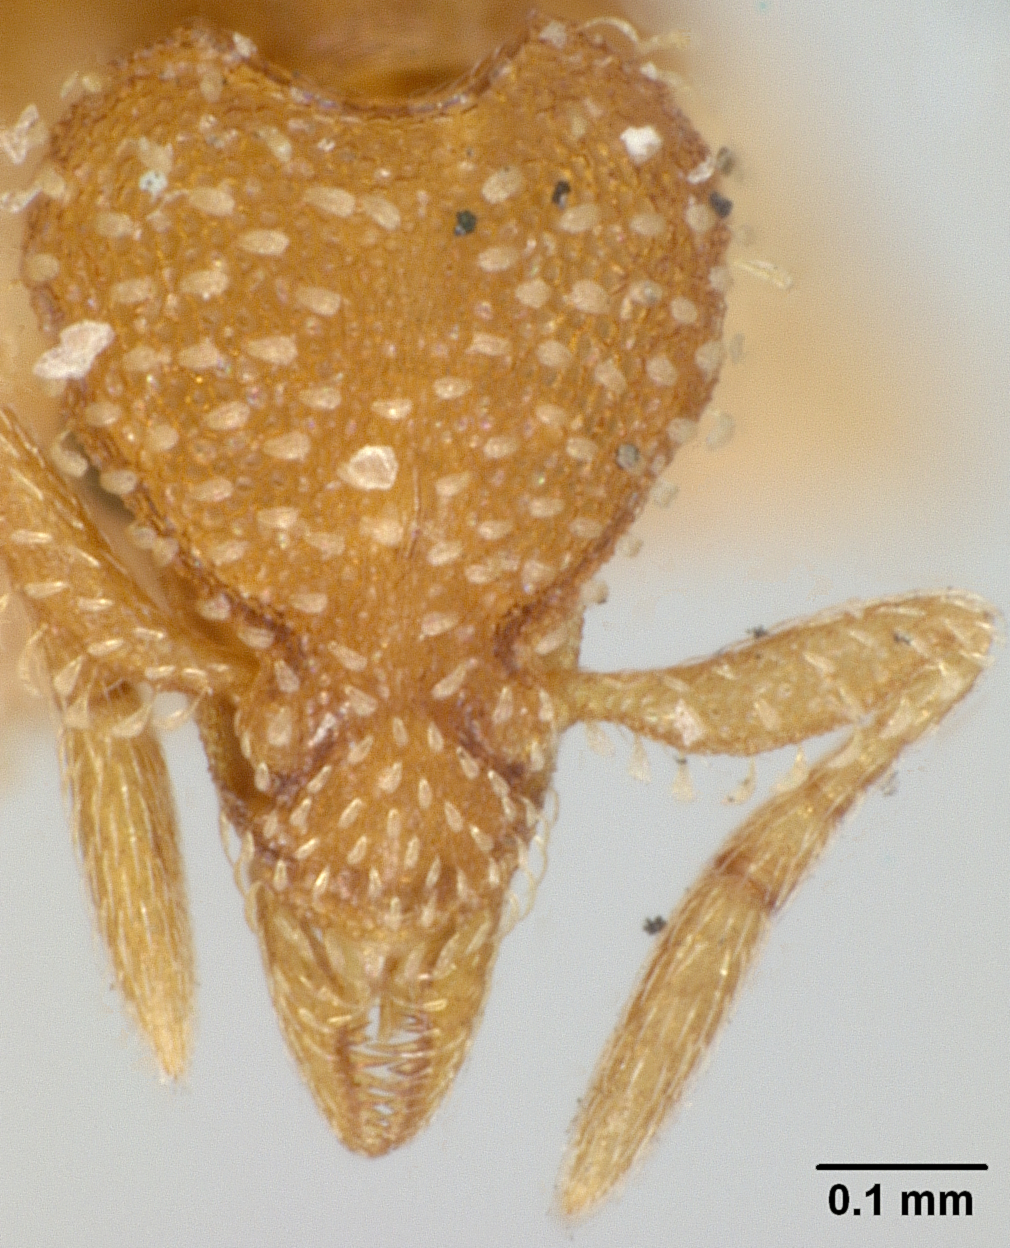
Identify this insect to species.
Strumigenys skwarrae
